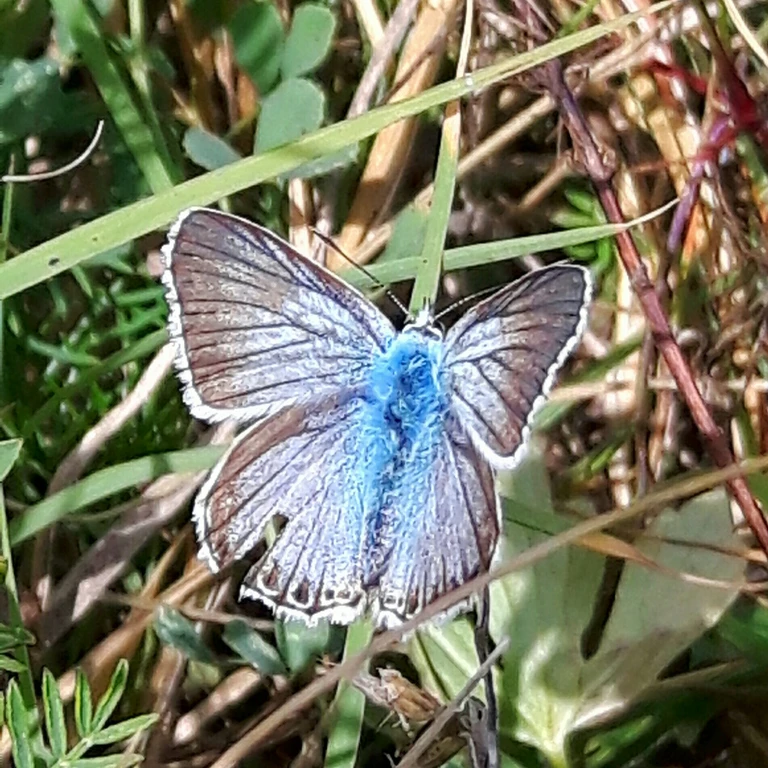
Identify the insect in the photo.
Lysandra coridon
